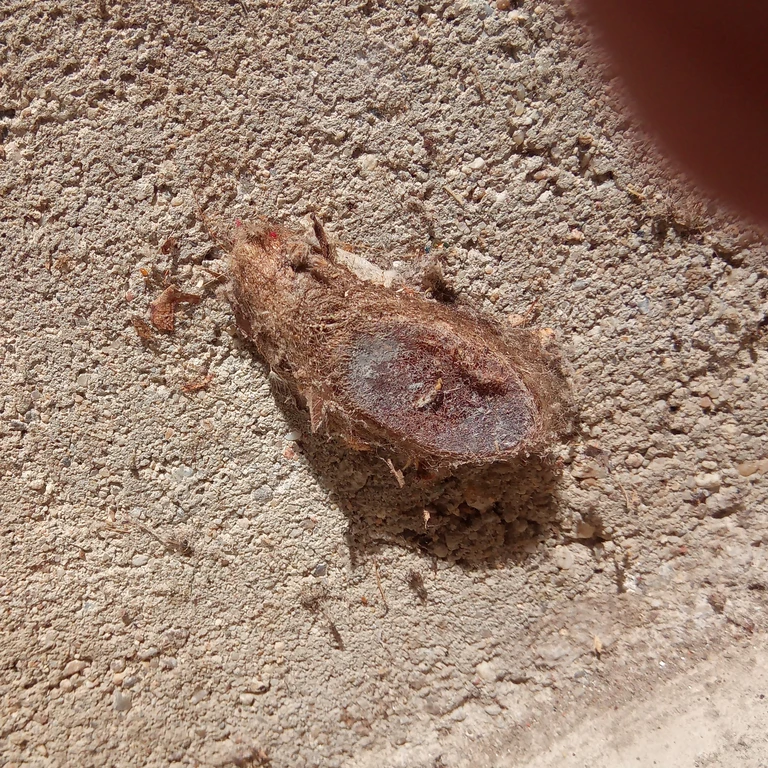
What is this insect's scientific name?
Saturnia pyri
